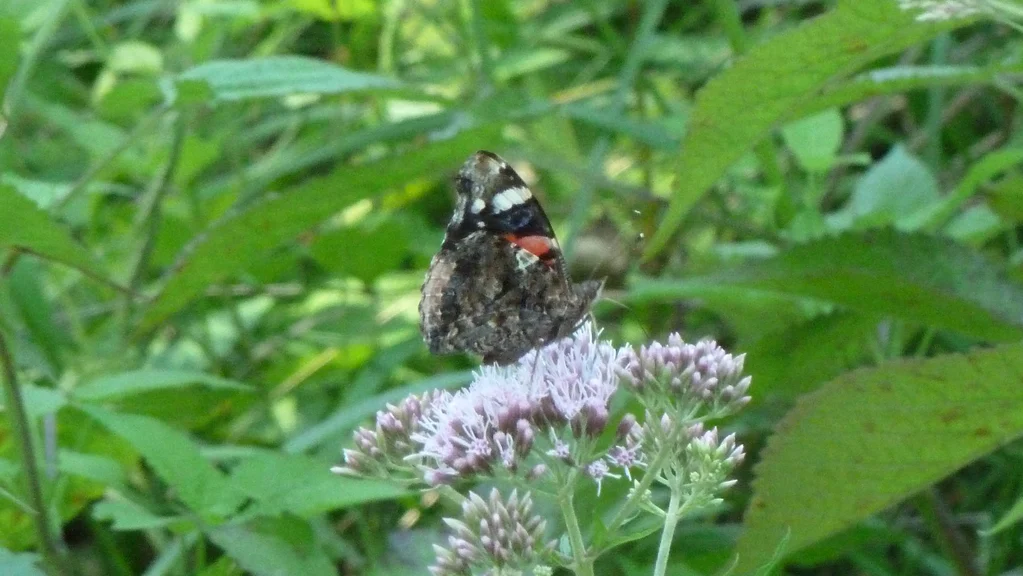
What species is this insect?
Vanessa atalanta
